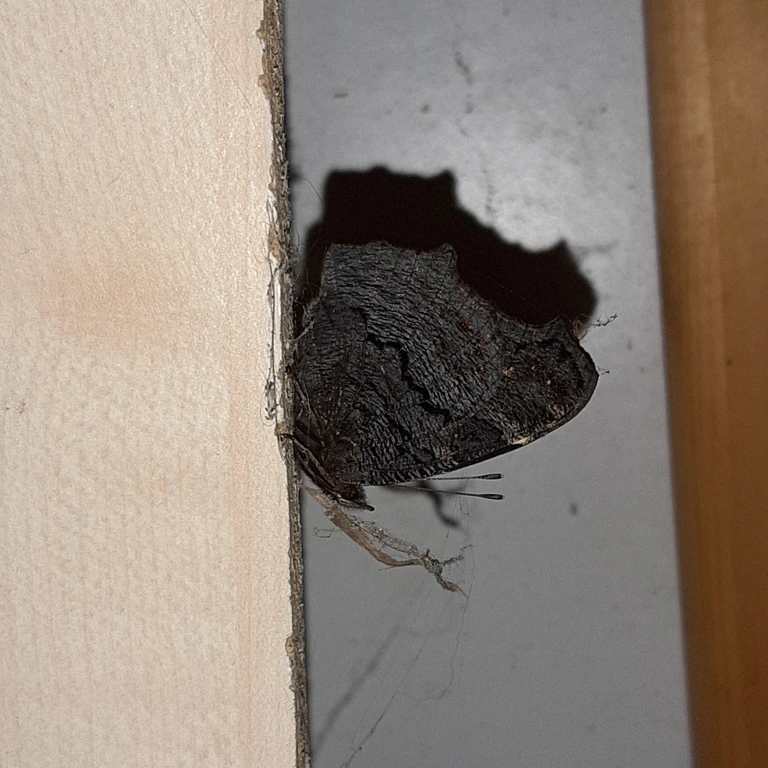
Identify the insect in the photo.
Aglais io
